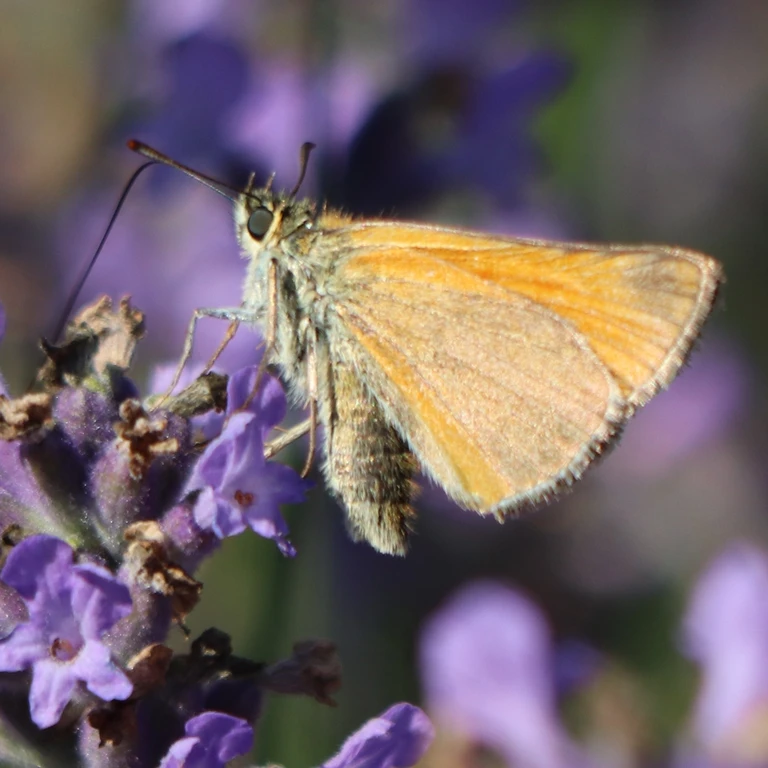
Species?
Thymelicus sylvestris
